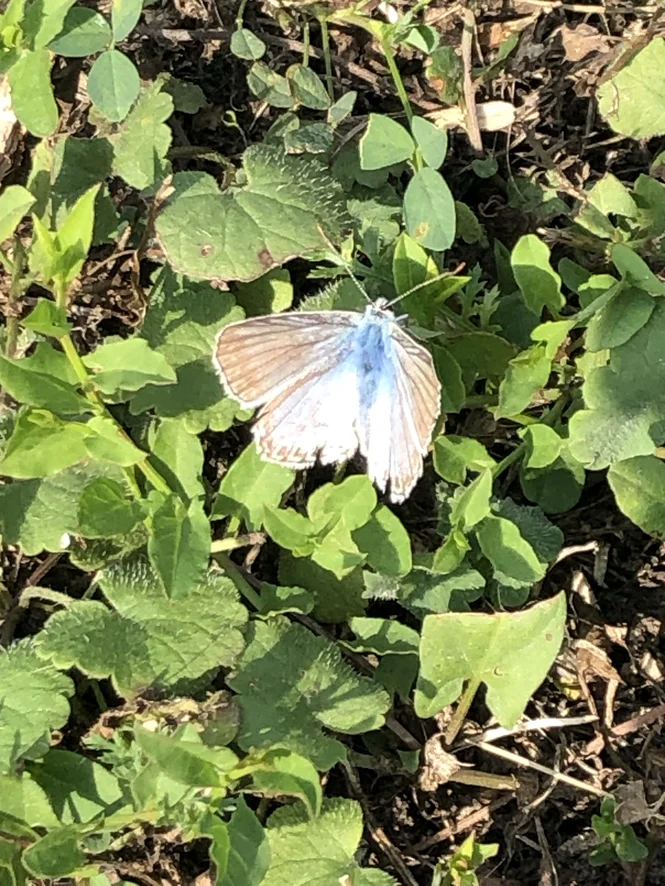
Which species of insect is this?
Lysandra coridon
